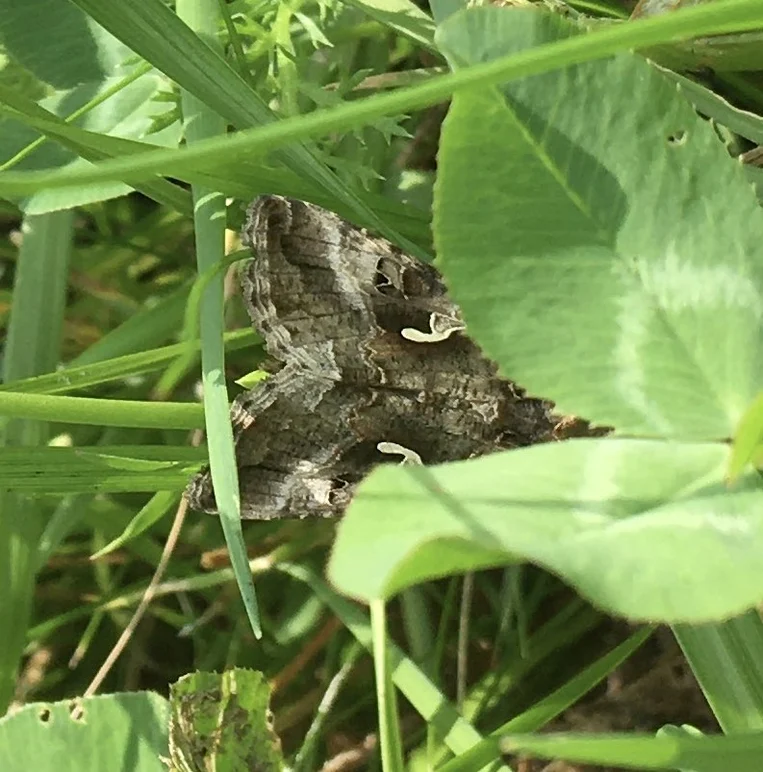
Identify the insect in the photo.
Autographa gamma
